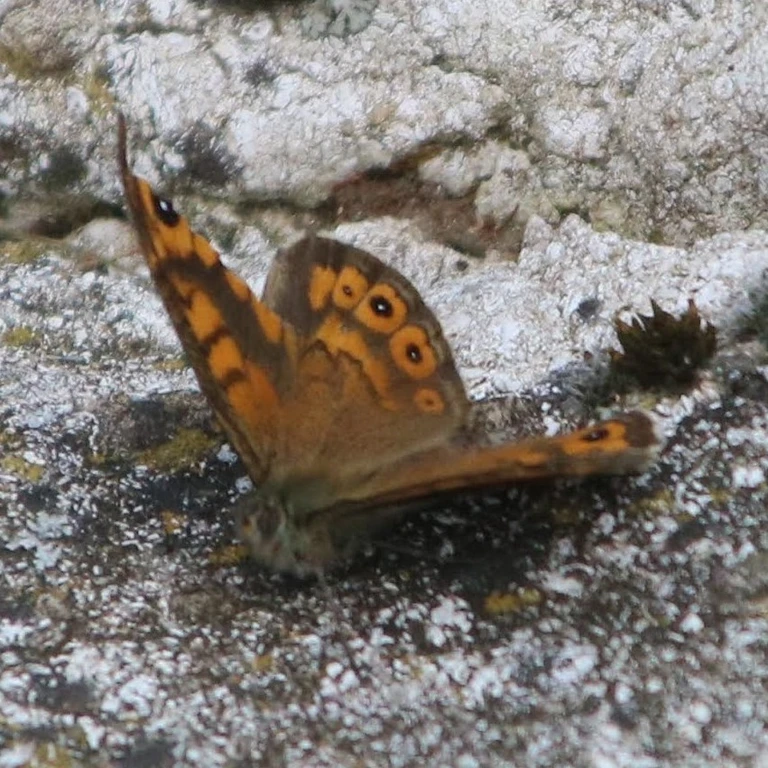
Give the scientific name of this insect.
Lasiommata megera (also Pararge megera)
